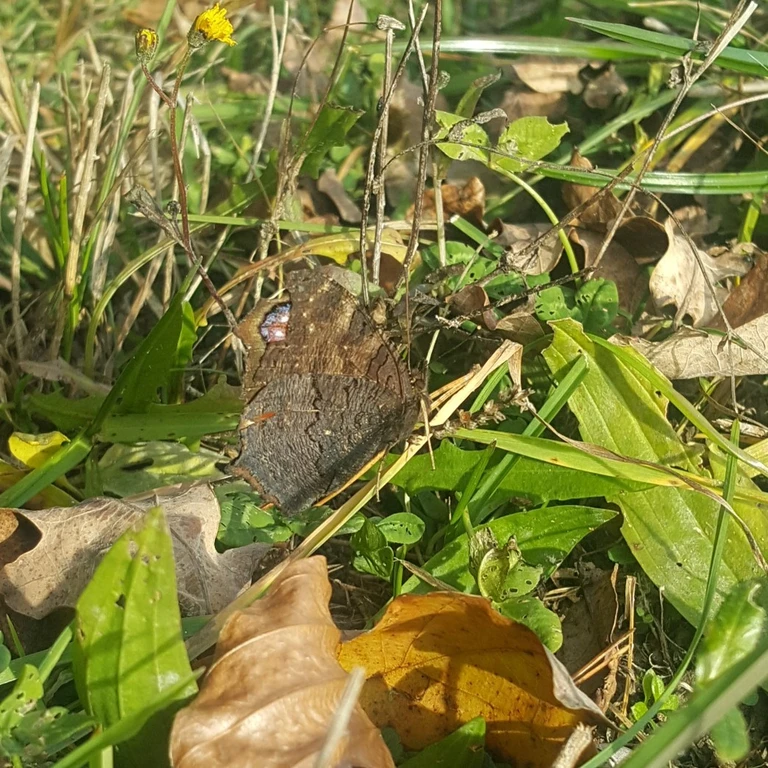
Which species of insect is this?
Aglais io
